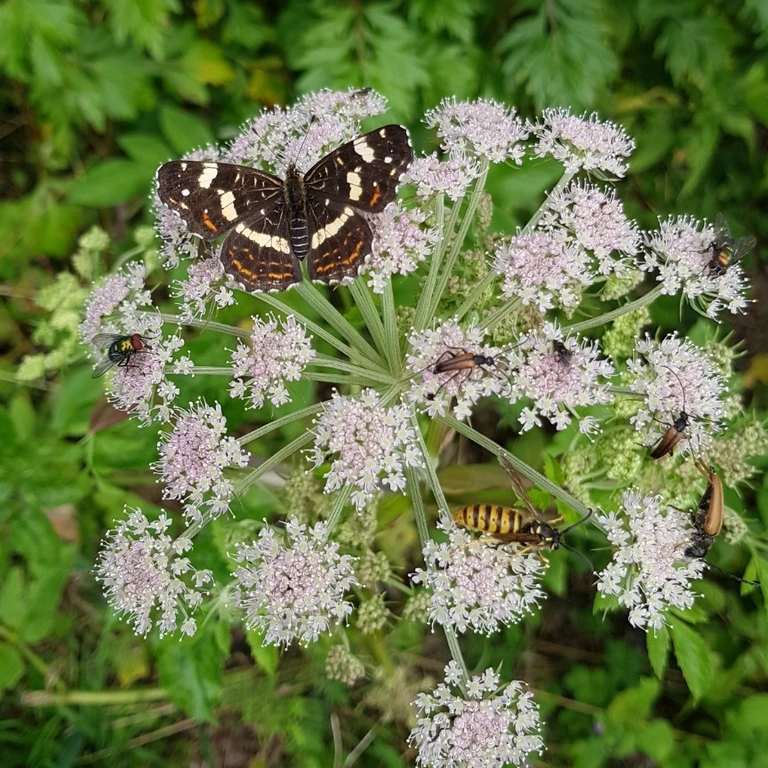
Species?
Araschnia levana
